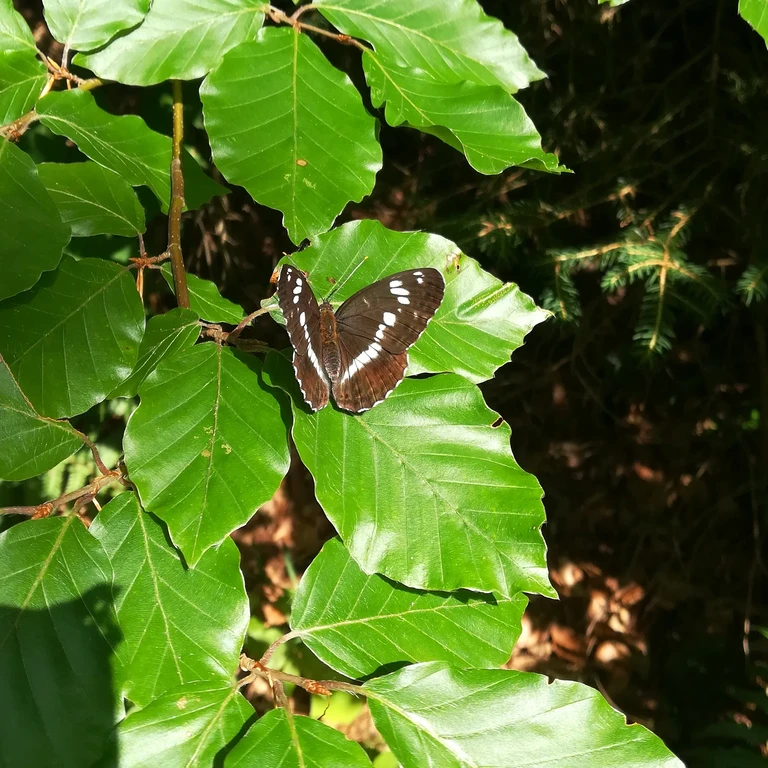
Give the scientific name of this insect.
Limenitis camilla (also Ladoga camilla)
